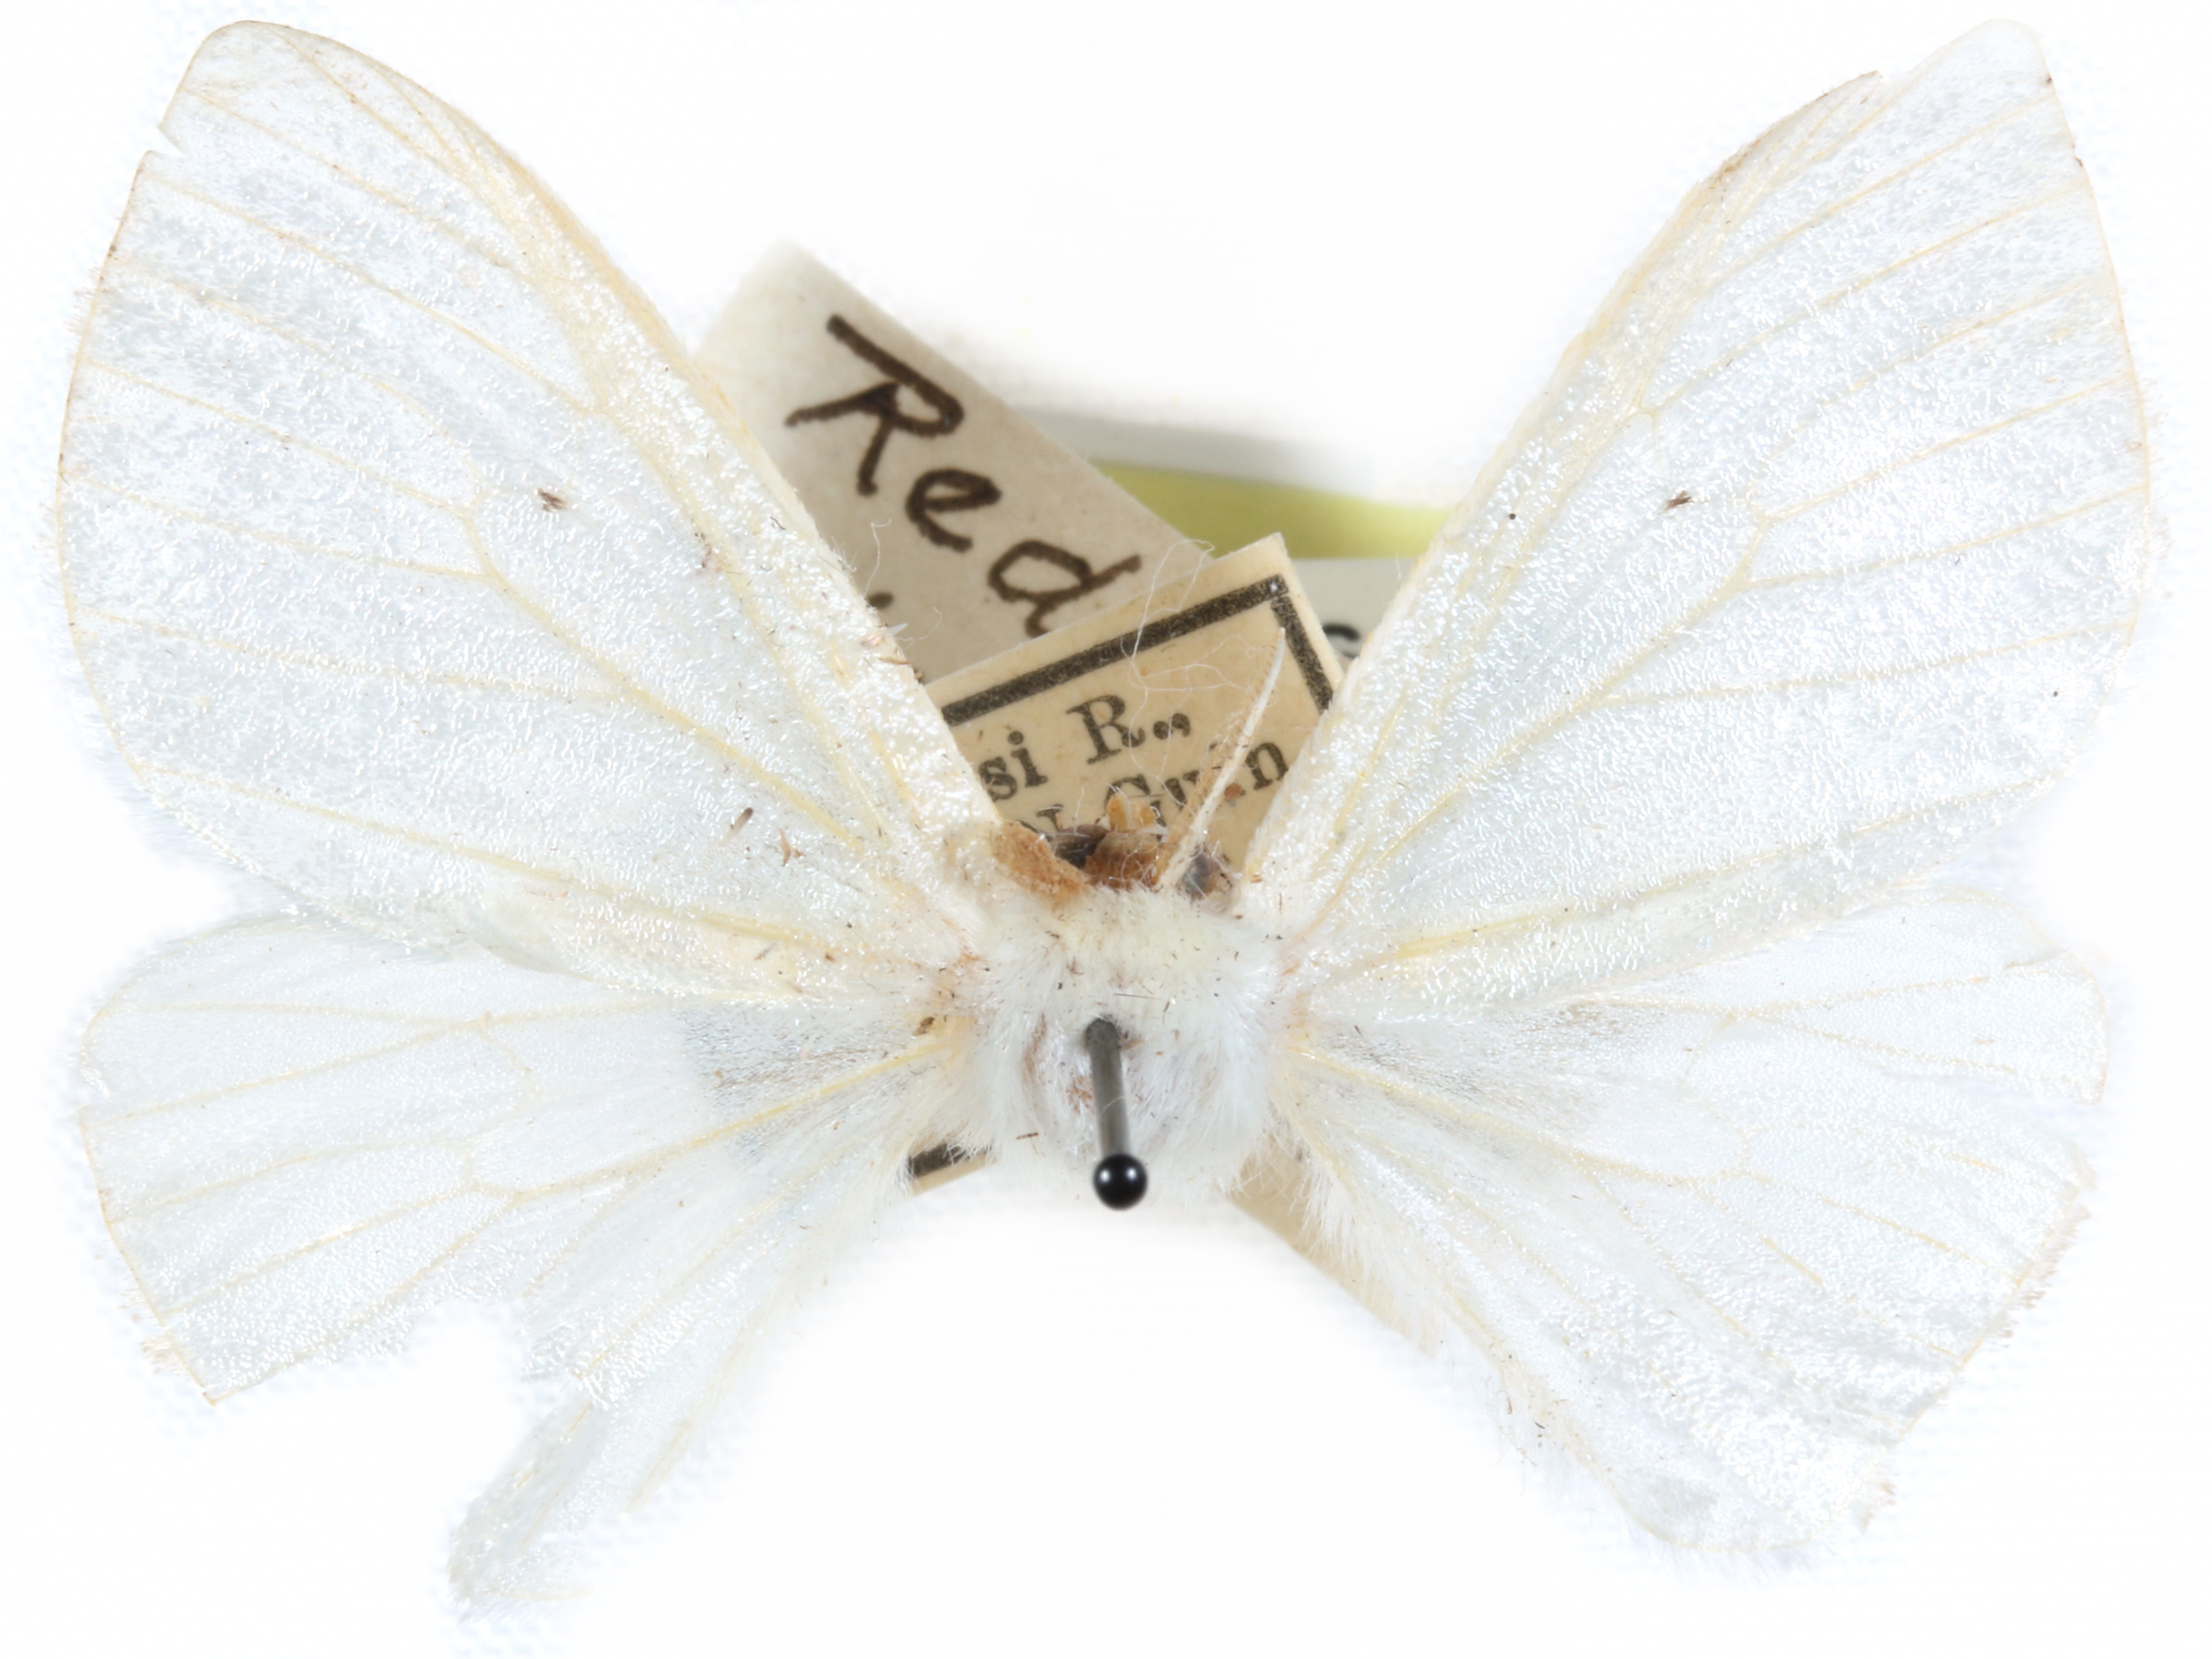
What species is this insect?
Arctornis submarginata
